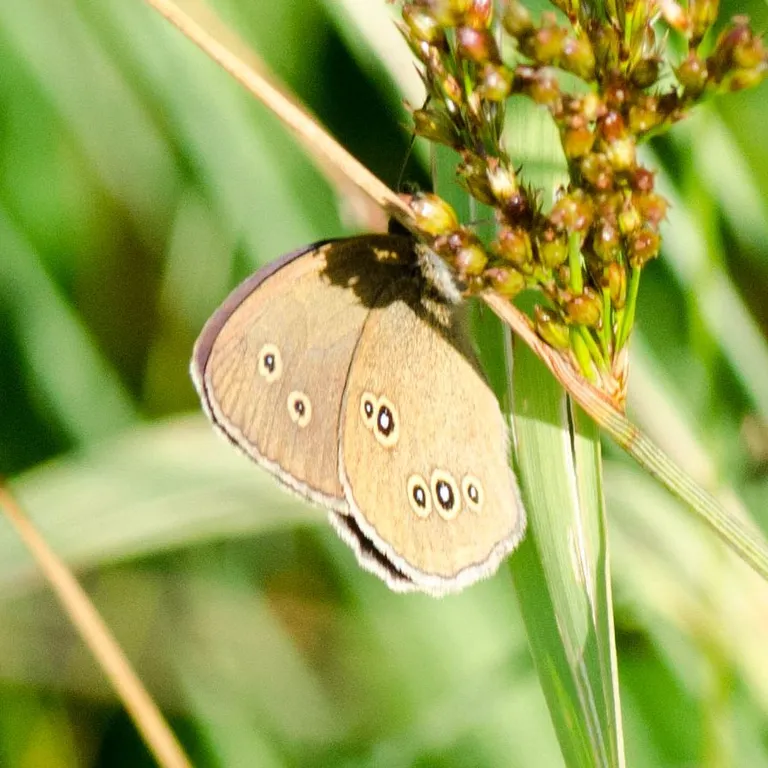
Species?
Aphantopus hyperantus
